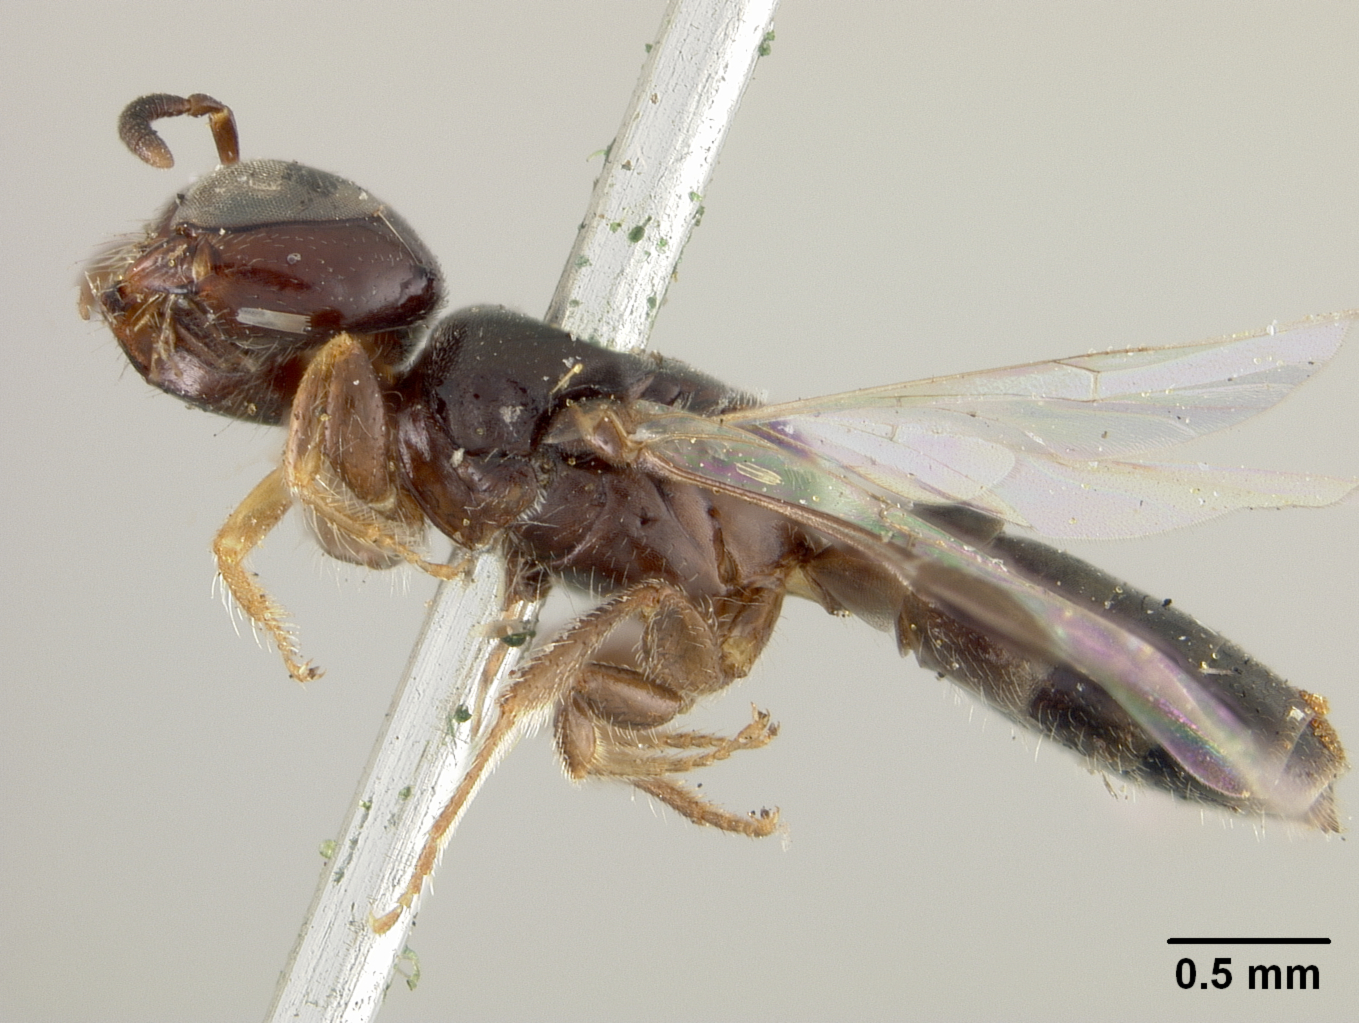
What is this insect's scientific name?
Euryglossina proctotrypoides
